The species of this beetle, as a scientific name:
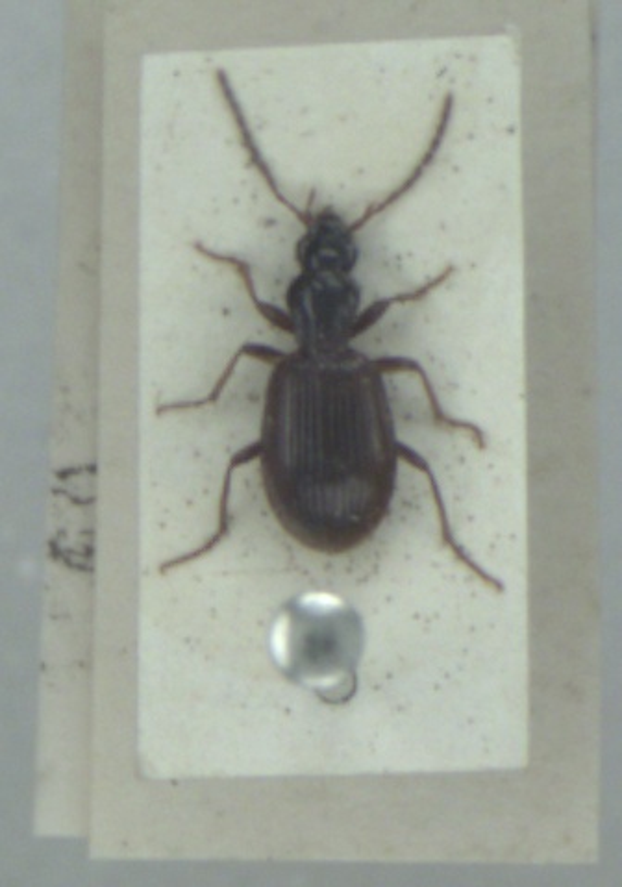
Oxypselaphus obscurus
